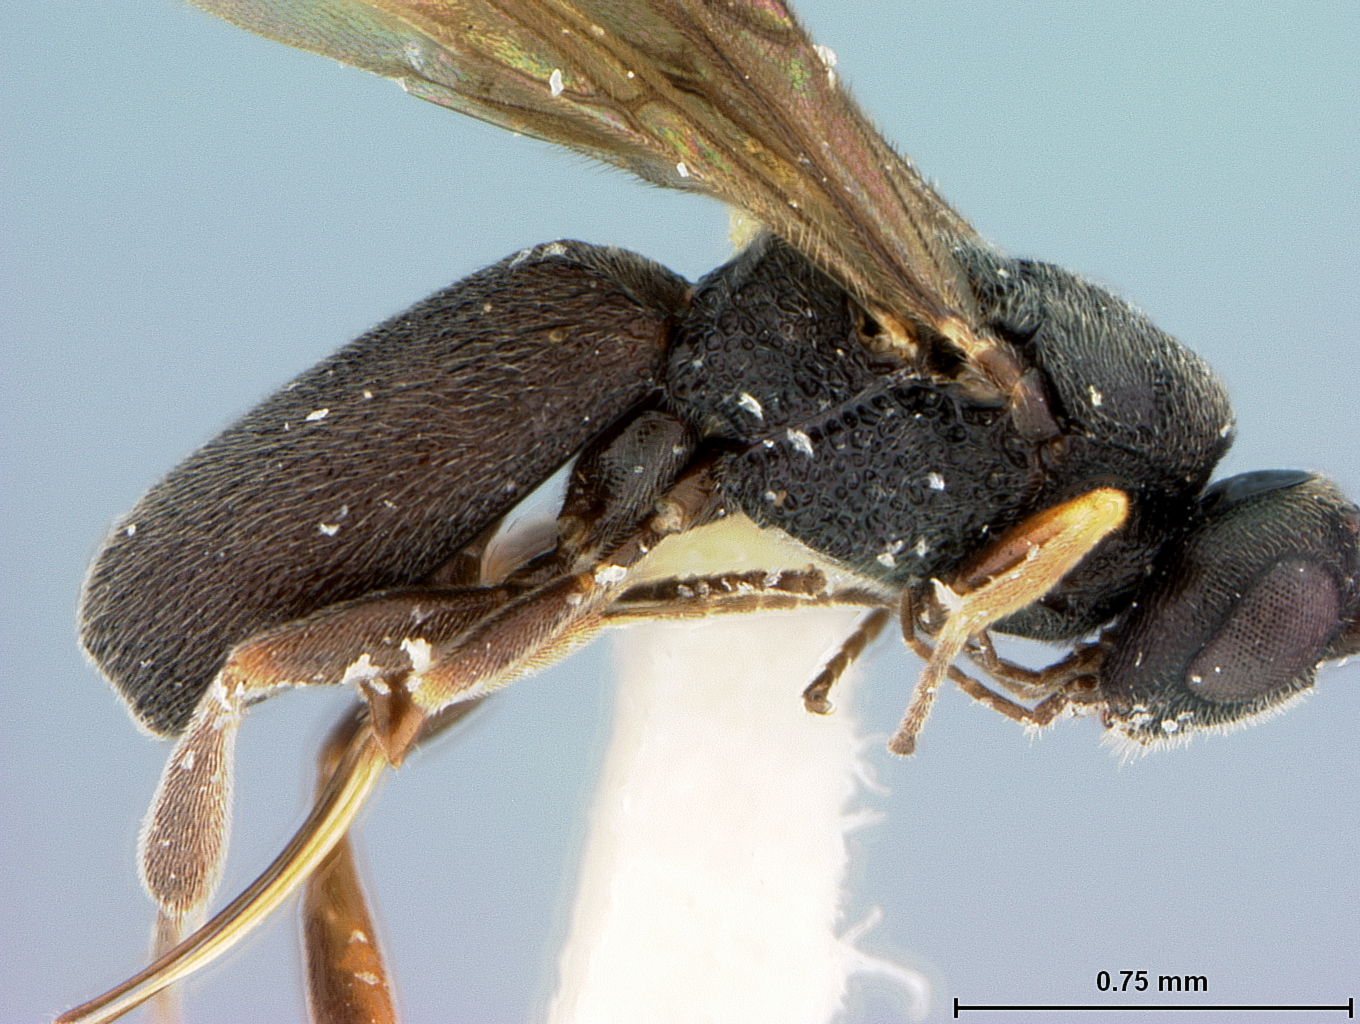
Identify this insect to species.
Chelonus fuscipennis
